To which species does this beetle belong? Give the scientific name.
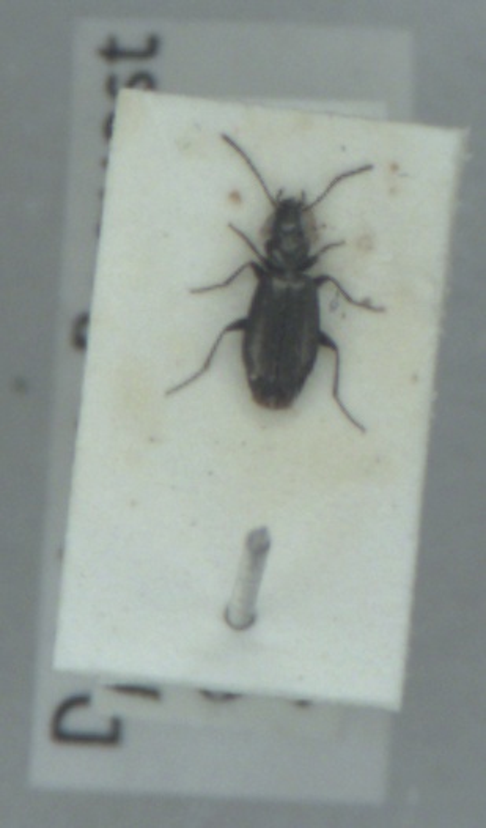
Syntomus foveatus
